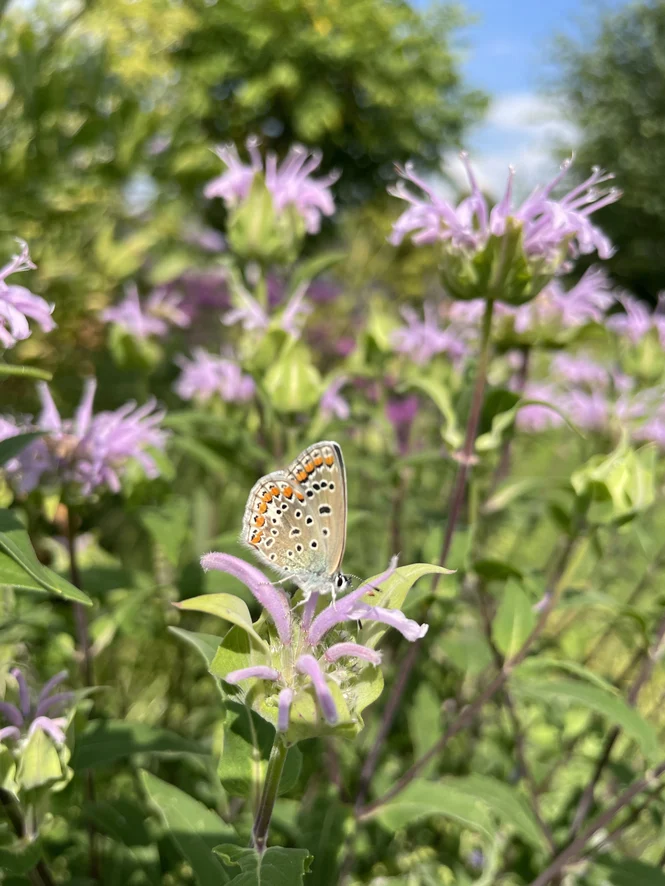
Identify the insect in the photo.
Polyommatus icarus
